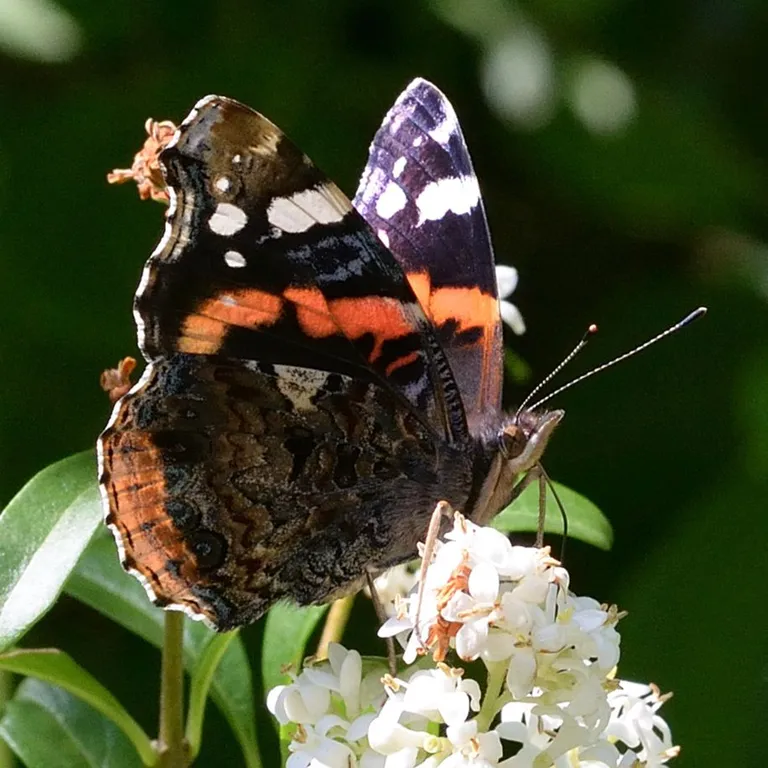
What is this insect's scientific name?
Vanessa atalanta
